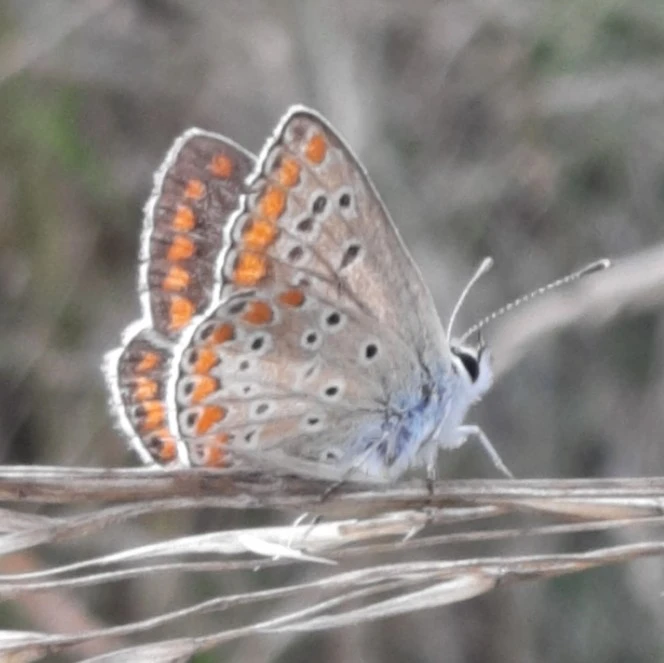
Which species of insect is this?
Aricia agestis/artaxerxes
